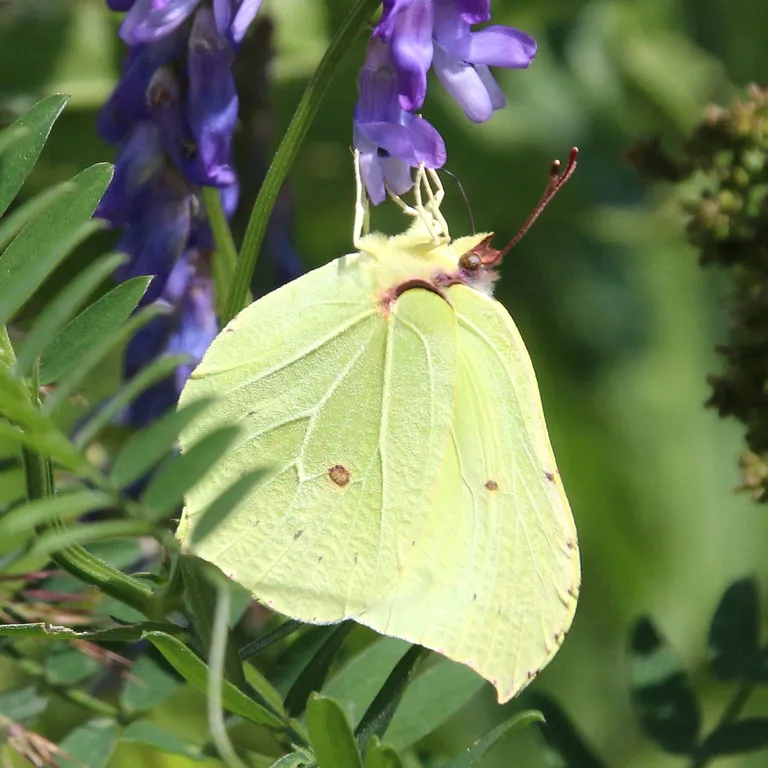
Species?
Gonepteryx rhamni
